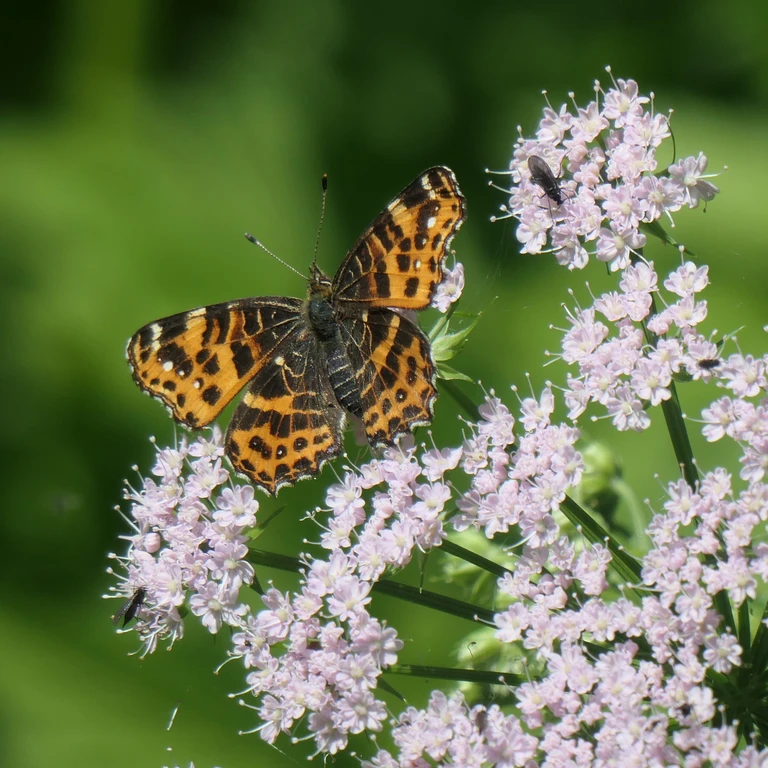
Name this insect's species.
Araschnia levana
